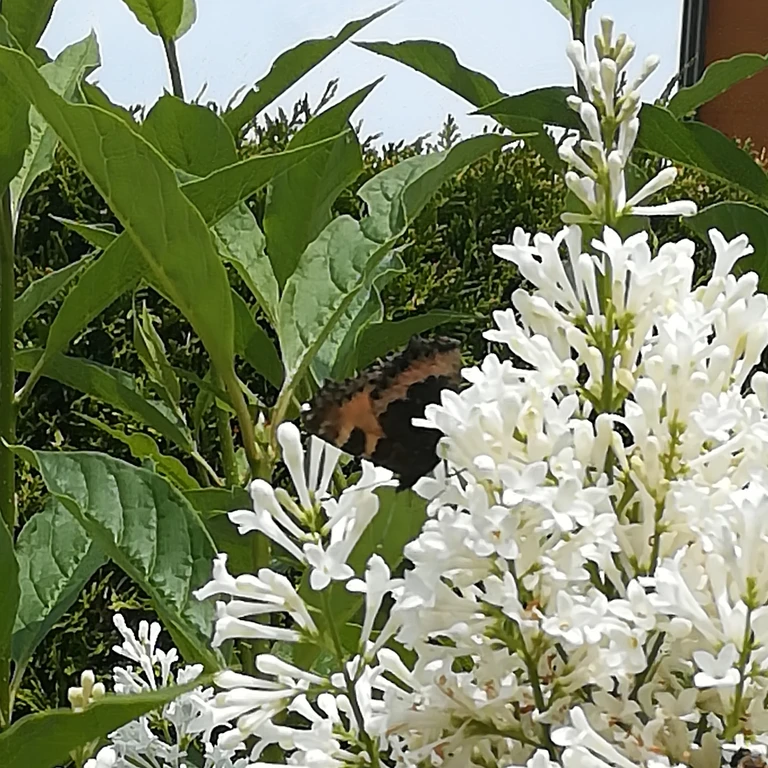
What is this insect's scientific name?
Aglais urticae
